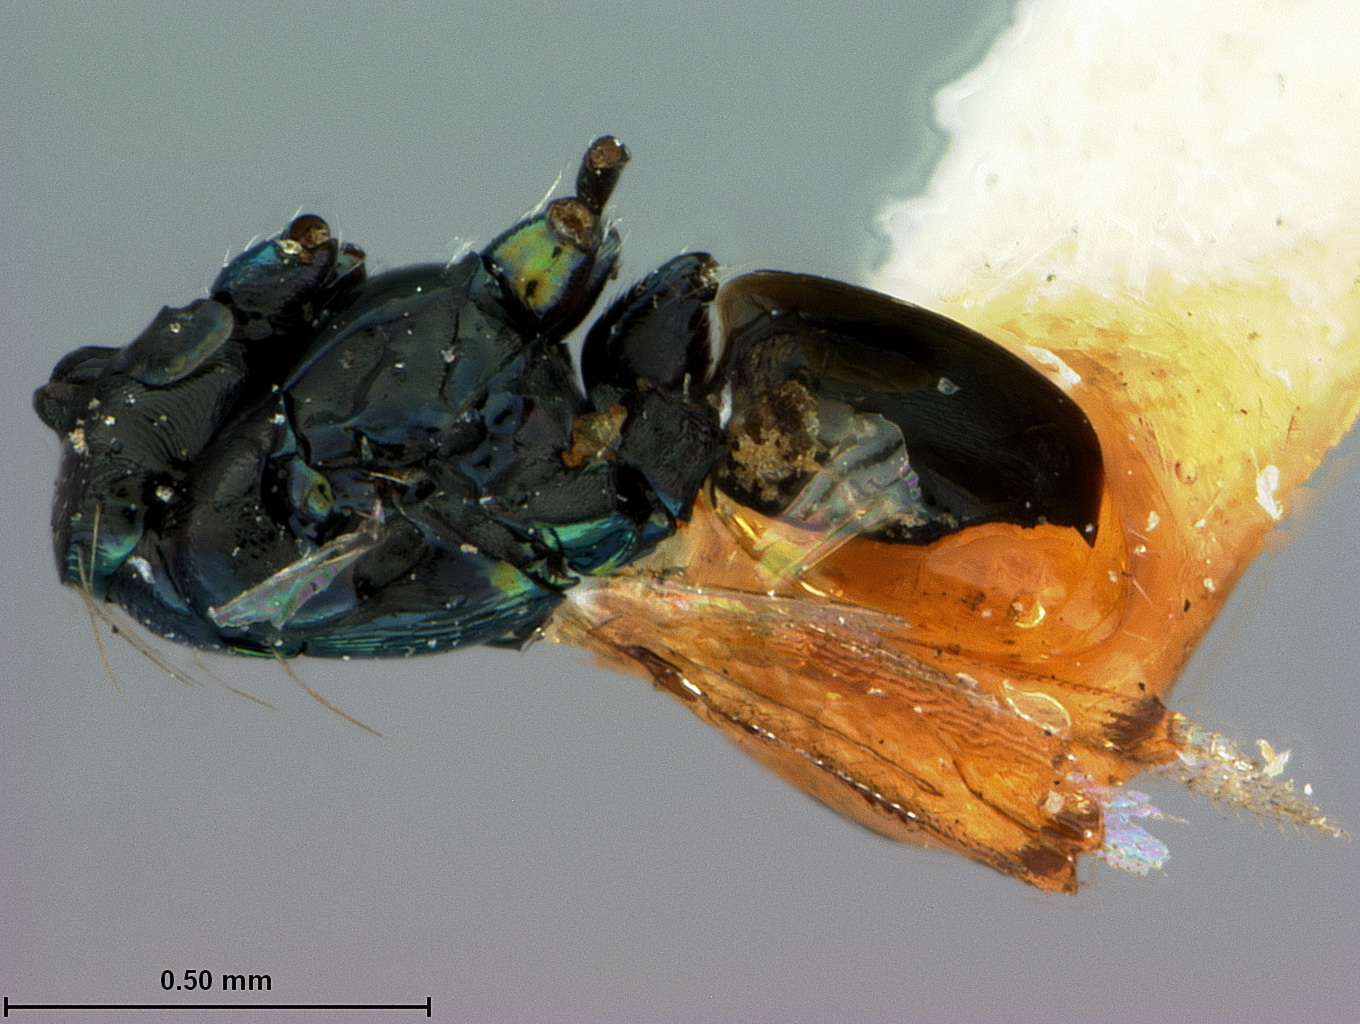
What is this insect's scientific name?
Derostenus bifoveolatus
